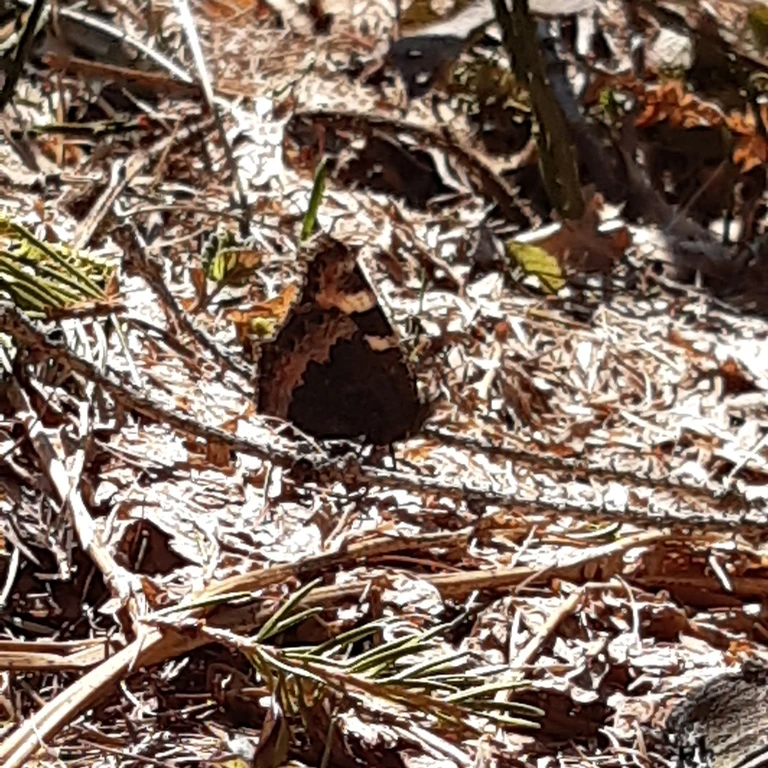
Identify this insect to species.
Aglais urticae
